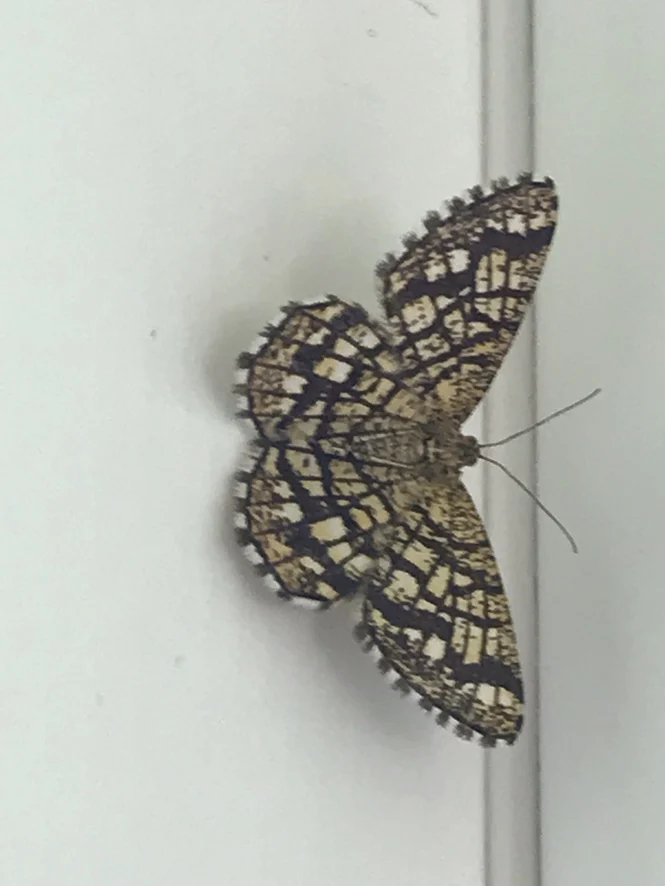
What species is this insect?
Chiasmia clathrata
